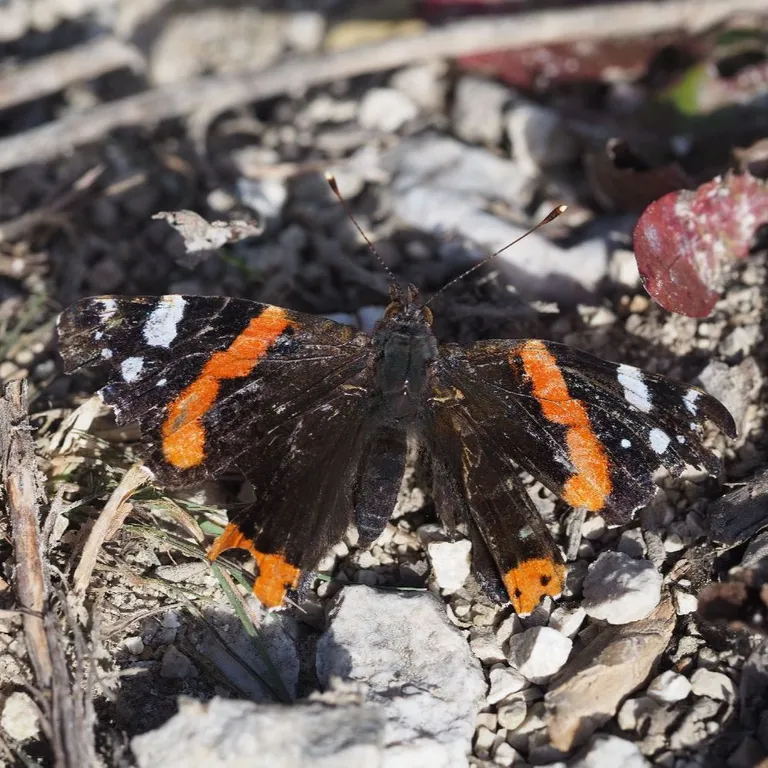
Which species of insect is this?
Vanessa atalanta
